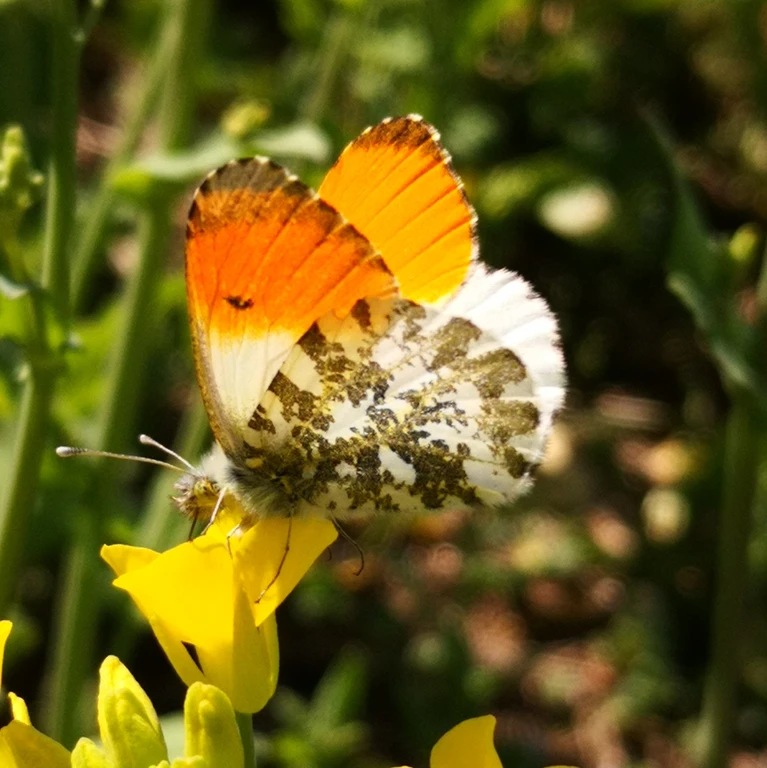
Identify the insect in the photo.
Anthocharis cardamines
